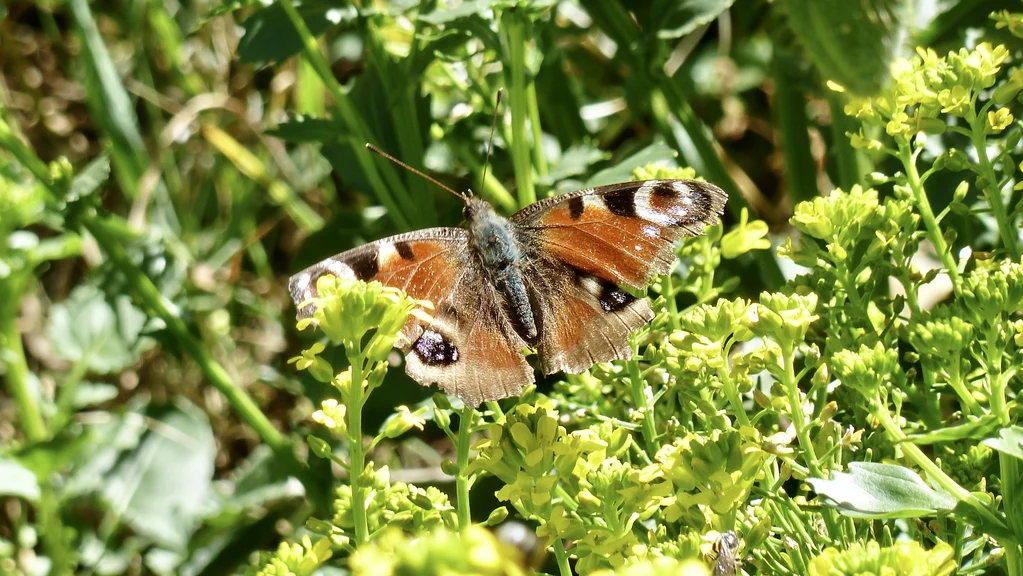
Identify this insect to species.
Aglais io
